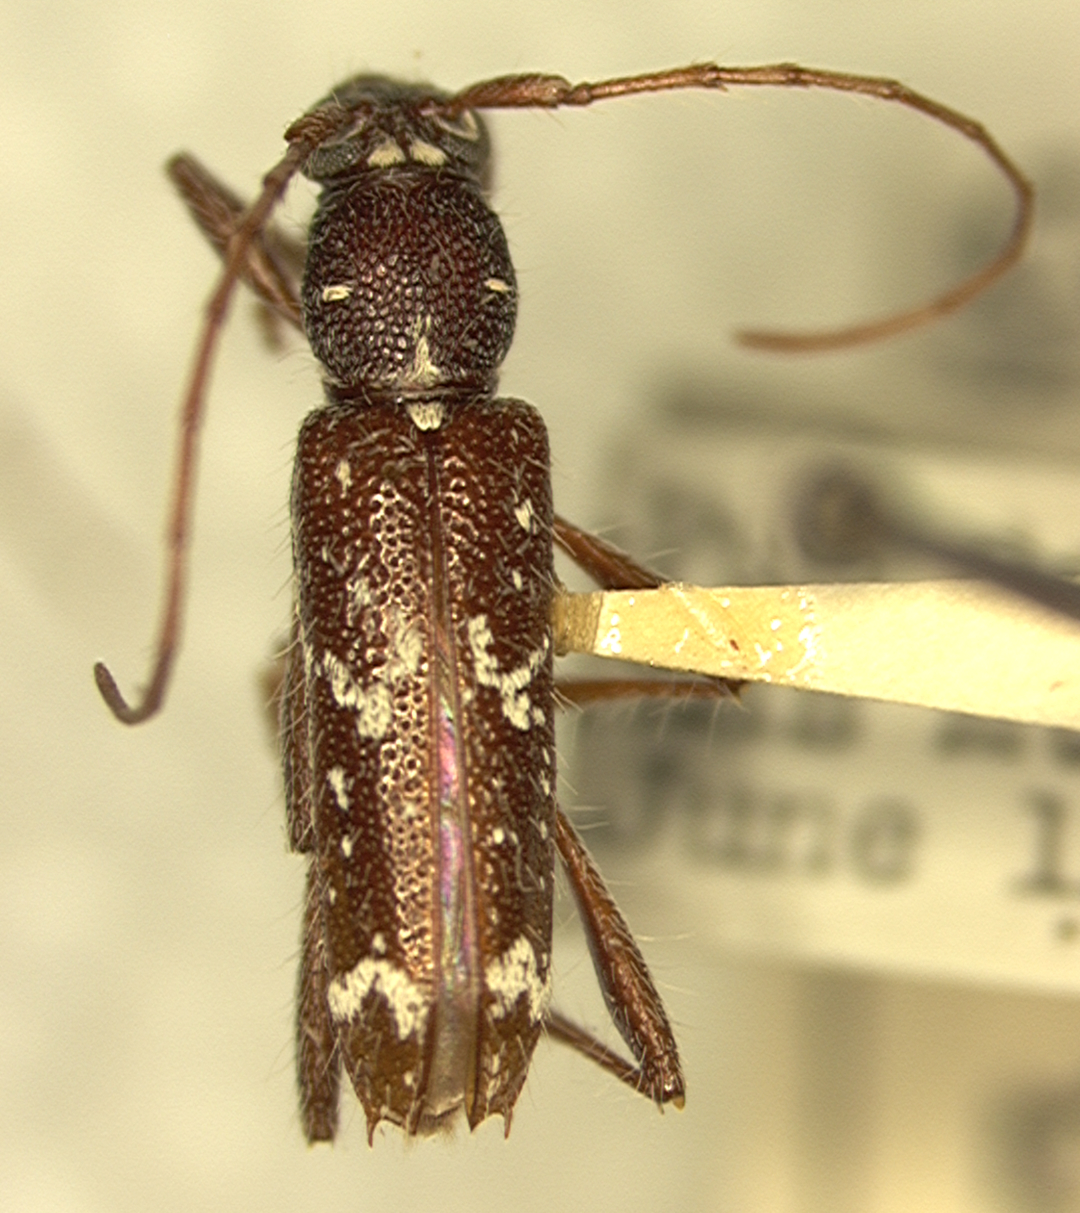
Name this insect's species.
Elaphidion monticola (also Anopliomorpha antillarum)
